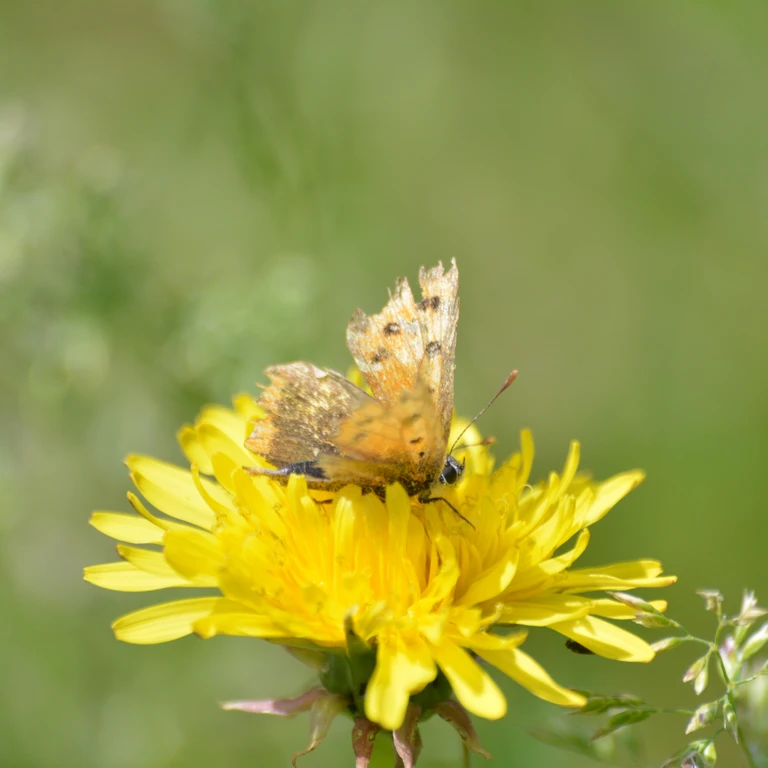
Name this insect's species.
Lycaena phlaeas
